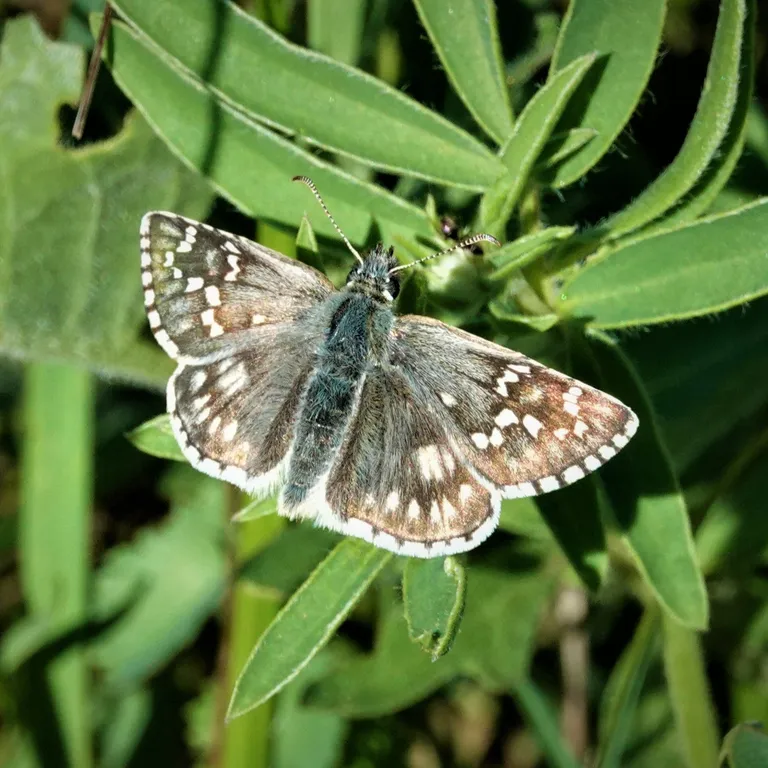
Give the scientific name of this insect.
Pyrgus carthami (also Pyrgus fritillarius)
